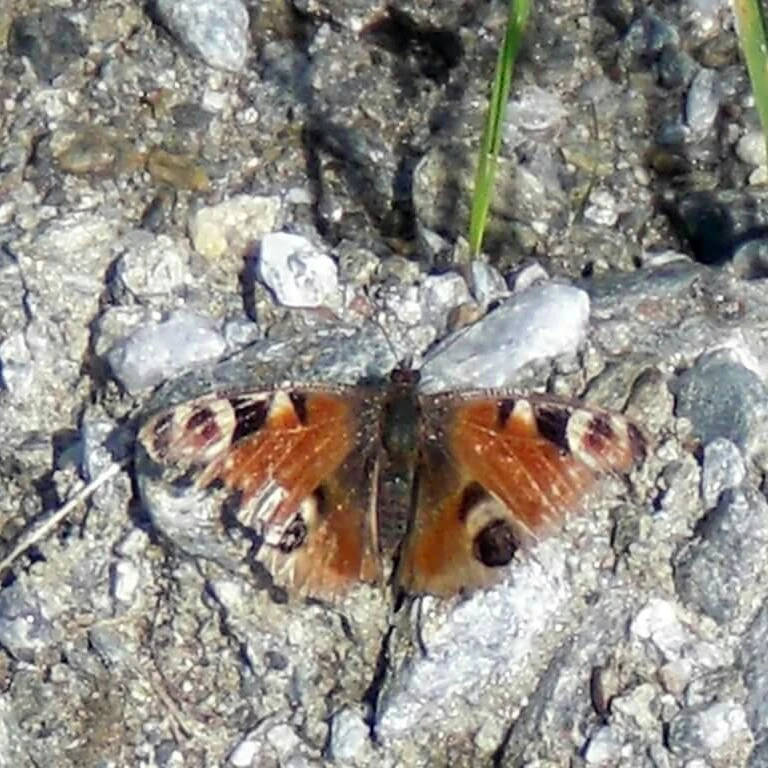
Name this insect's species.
Aglais io
